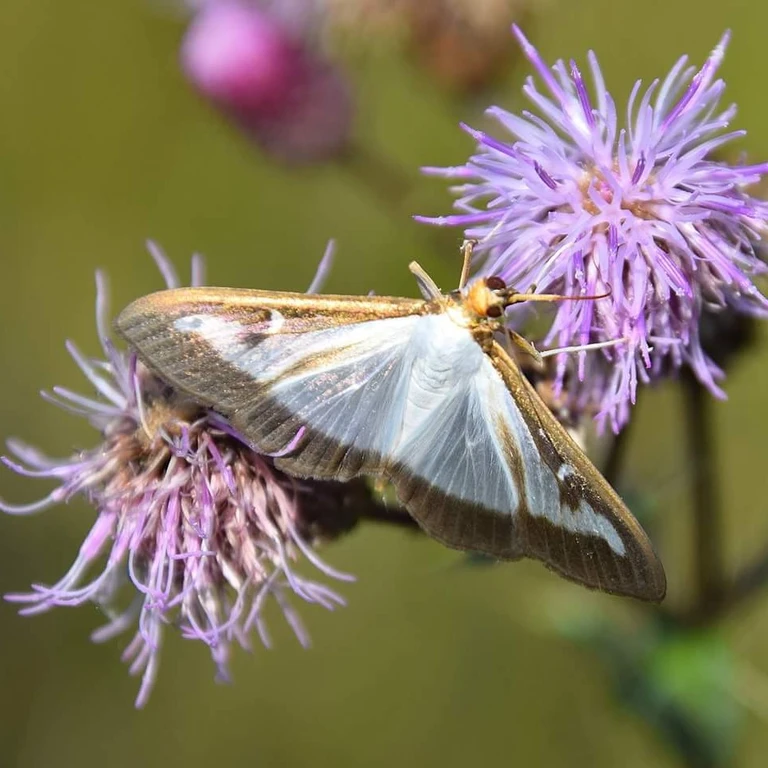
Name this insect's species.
Cydalima perspectalis
